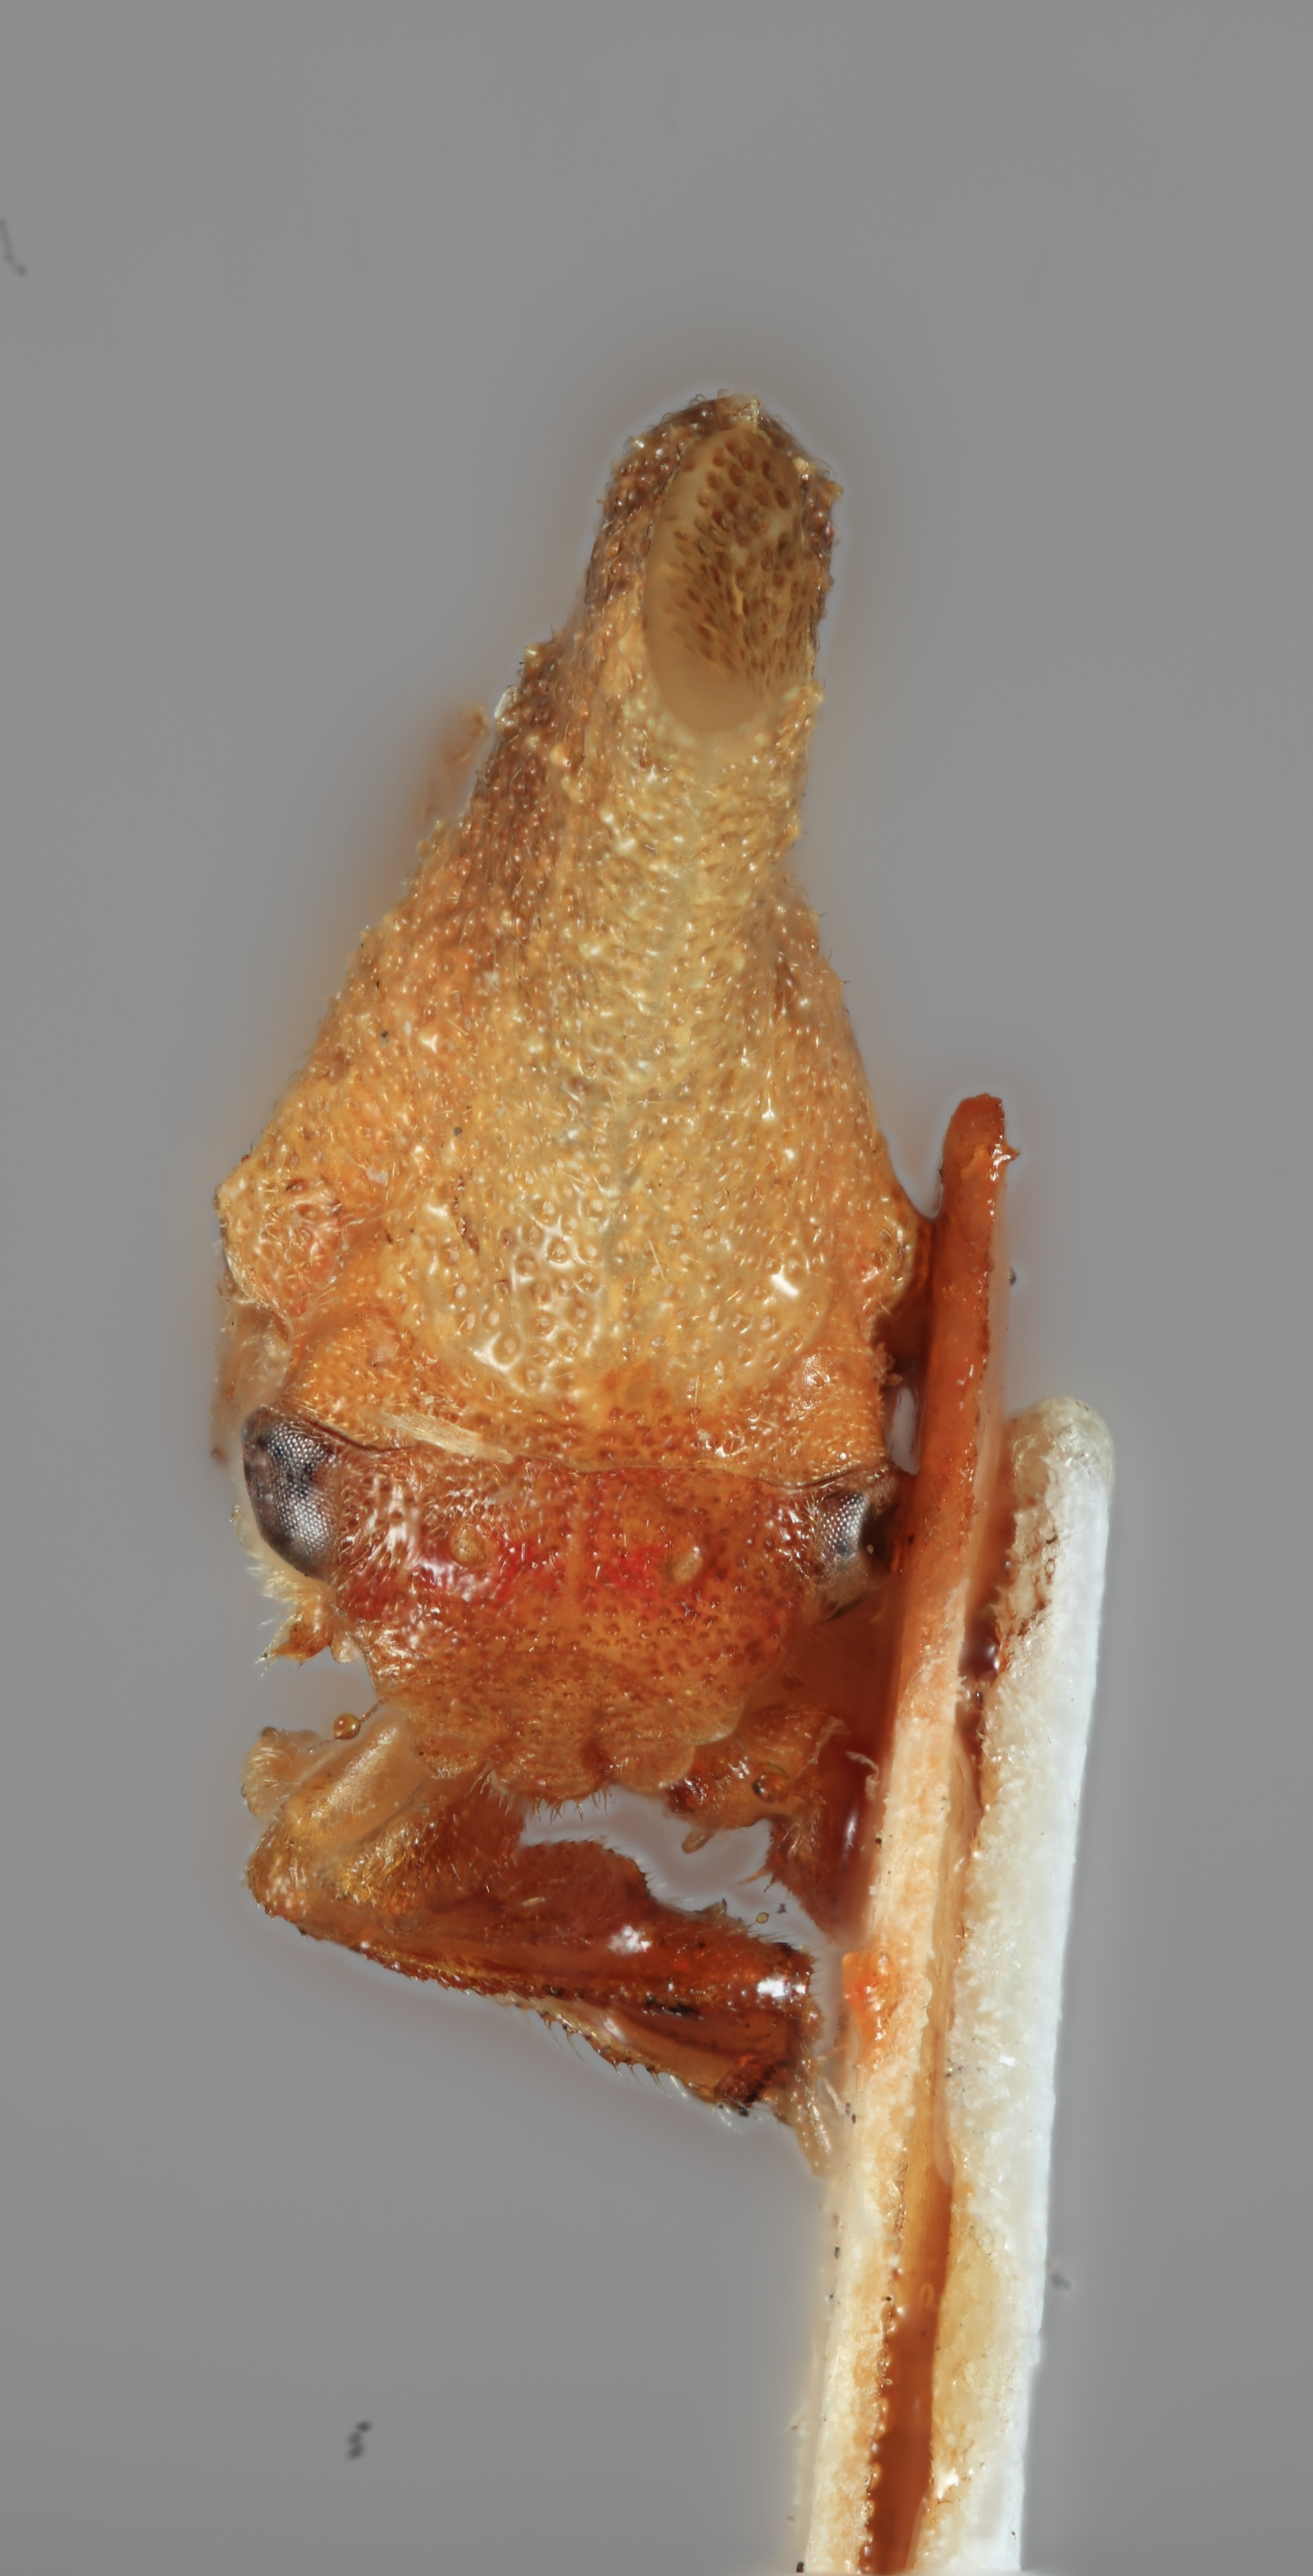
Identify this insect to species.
Pyrgonota noditurris
